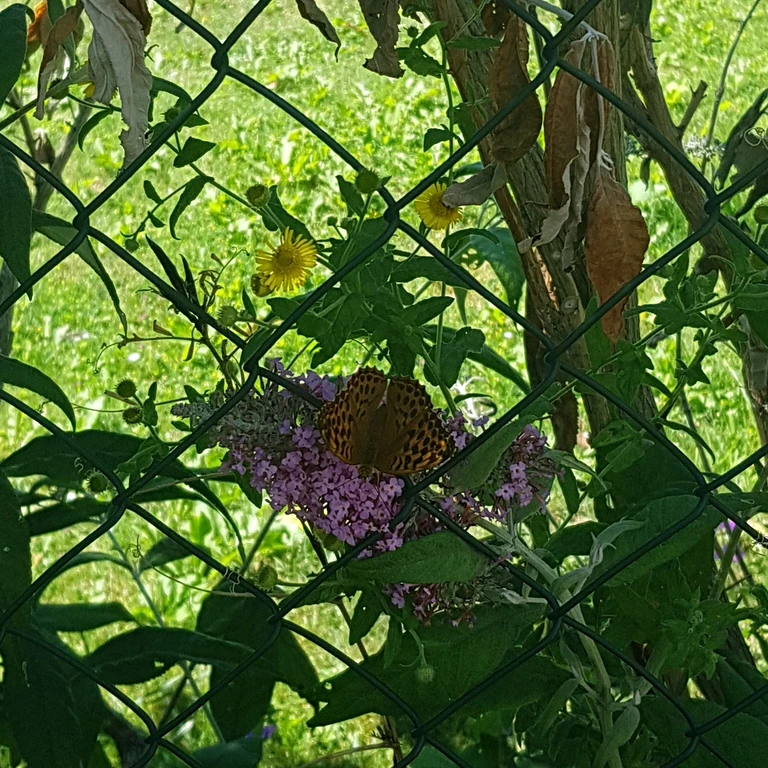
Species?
Argynnis paphia
